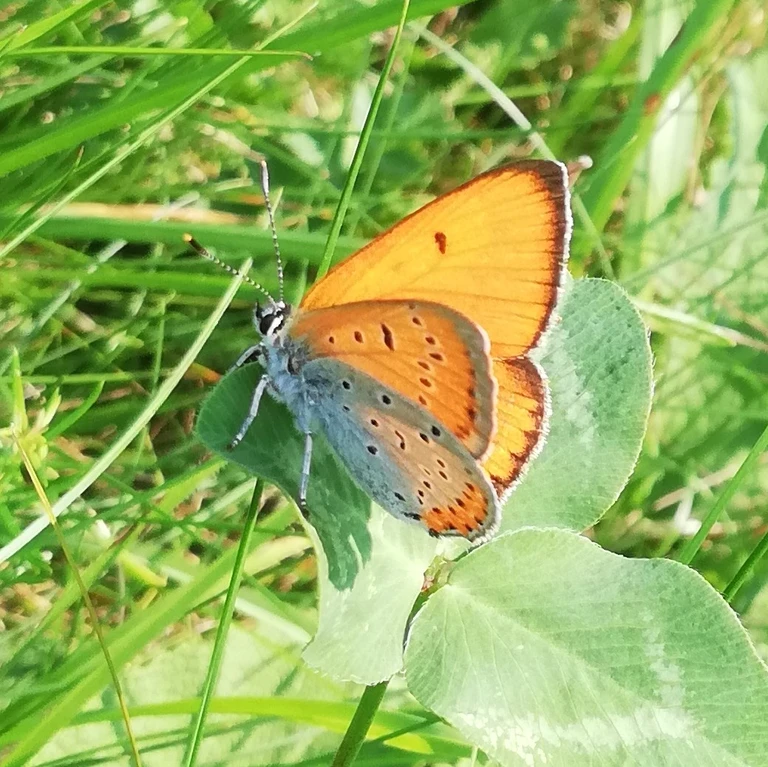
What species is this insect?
Lycaena dispar
